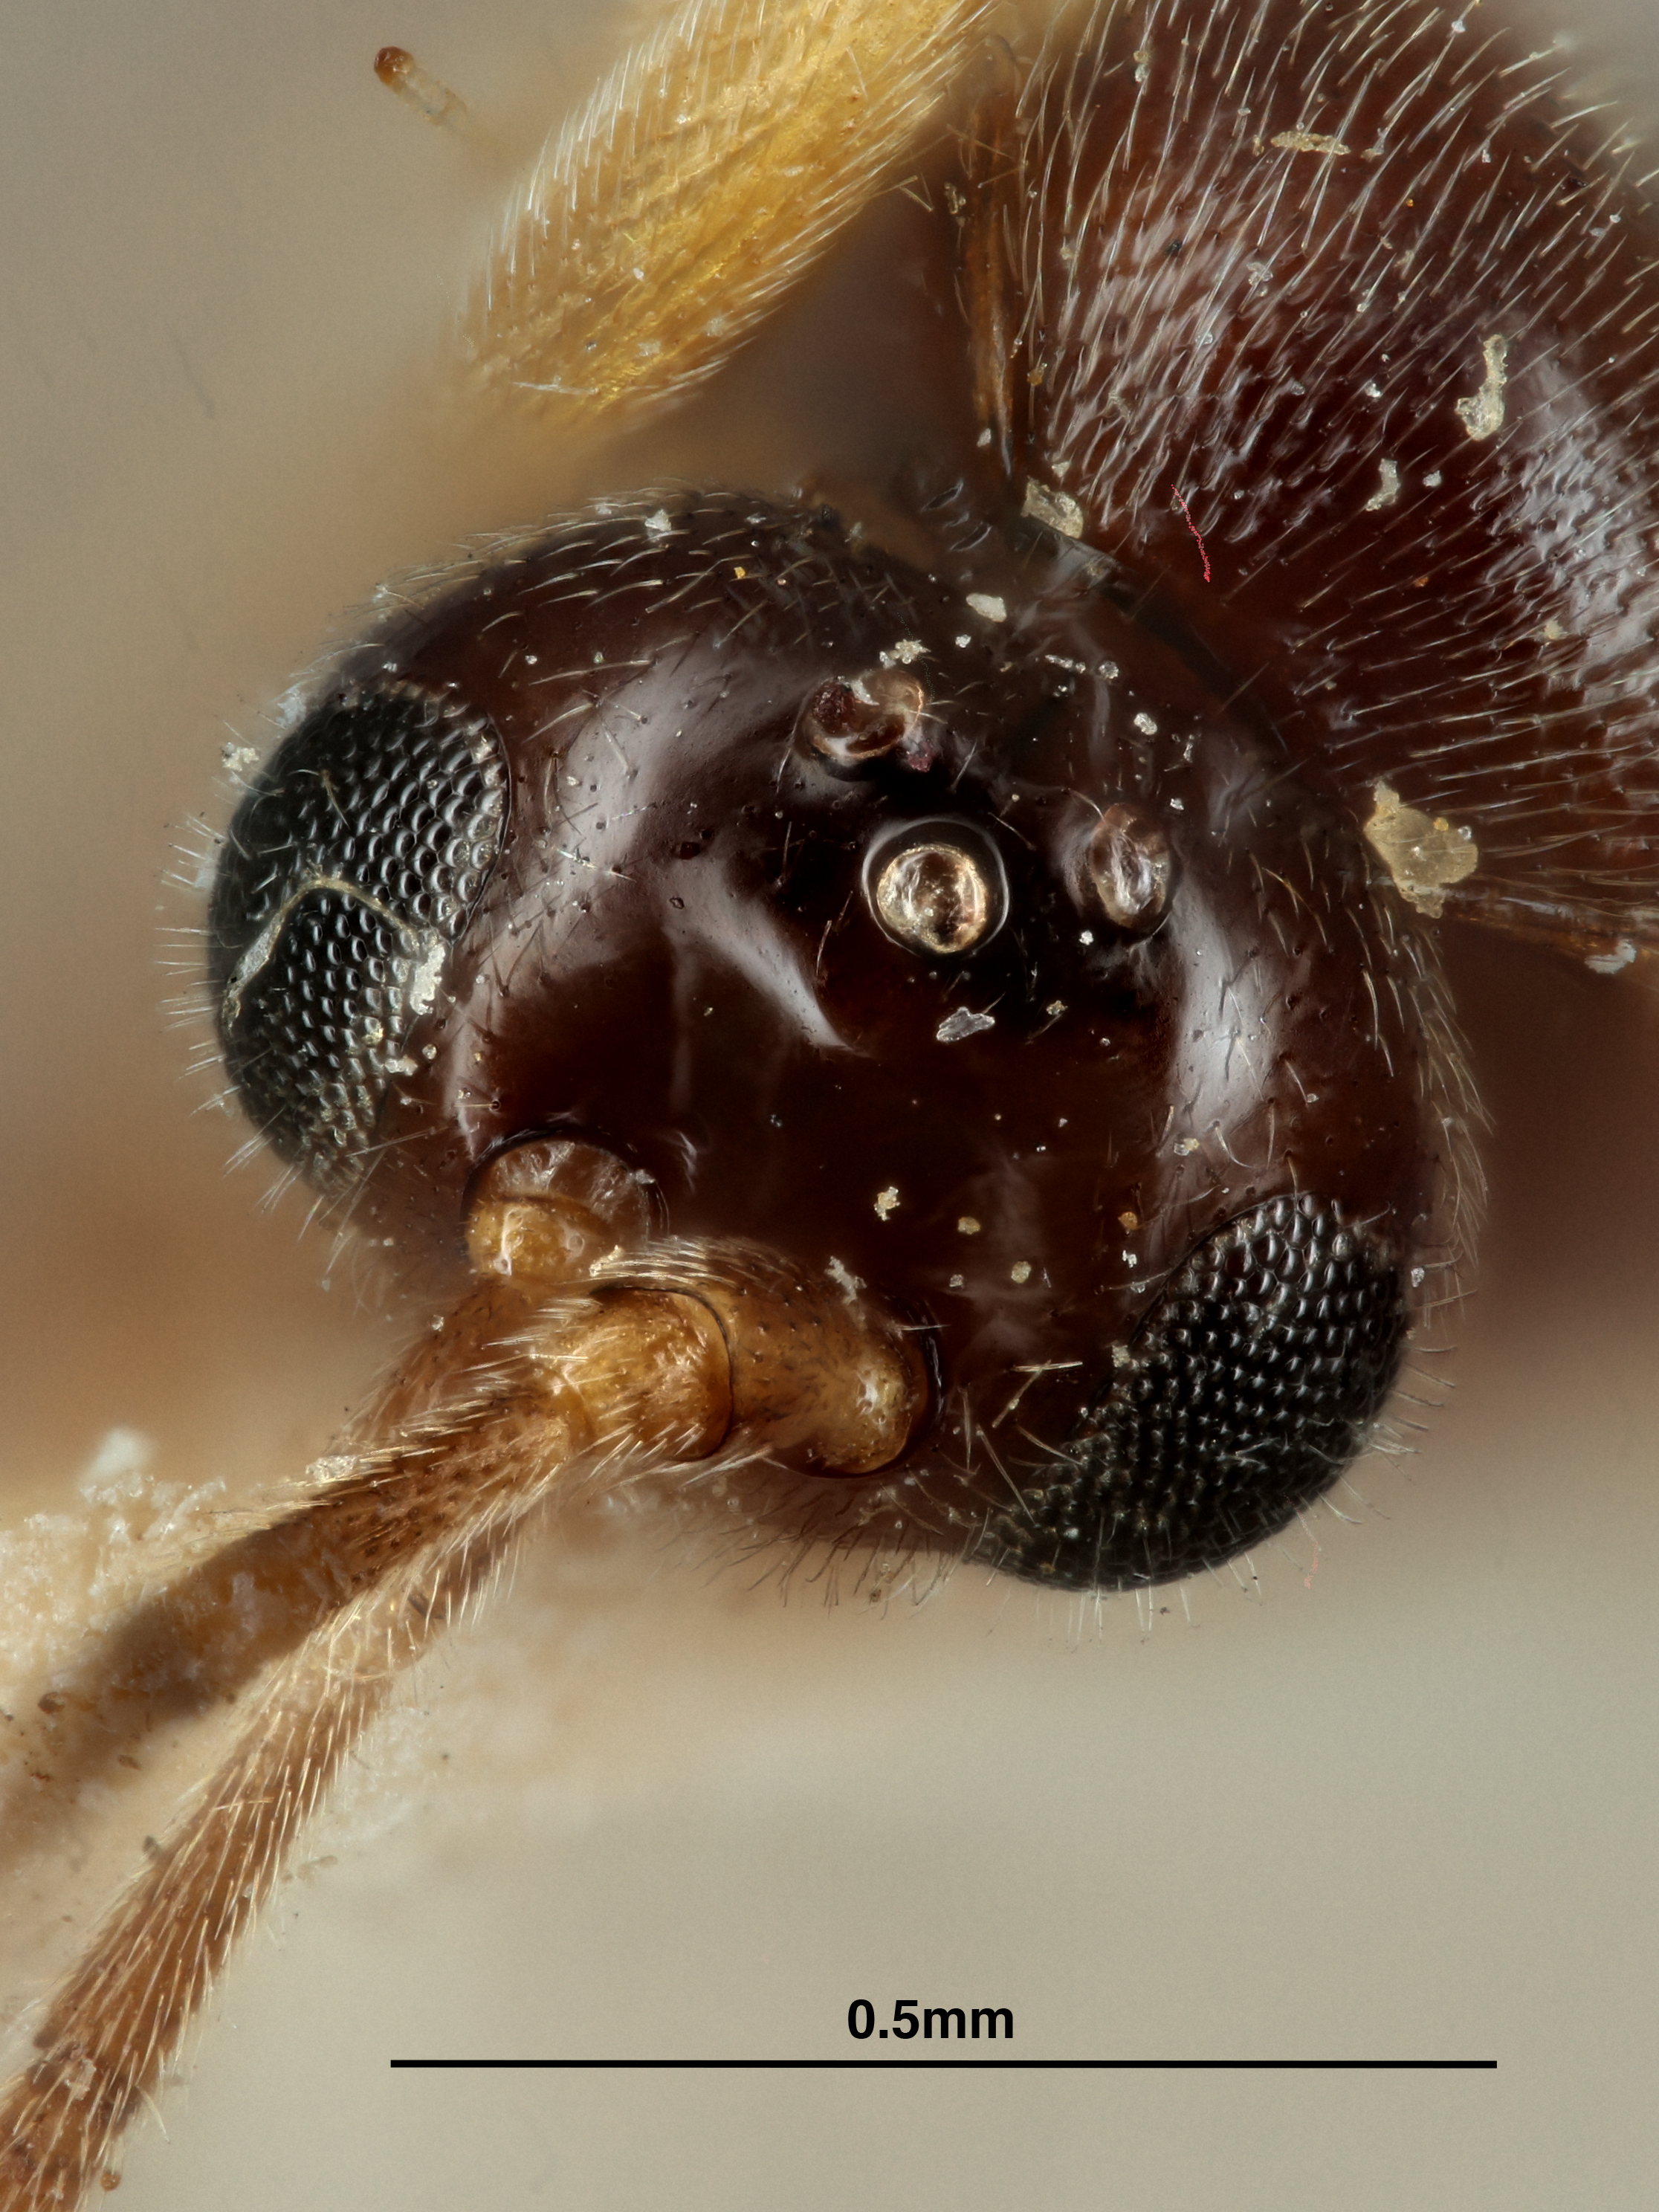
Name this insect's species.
Apanteles radiatus
